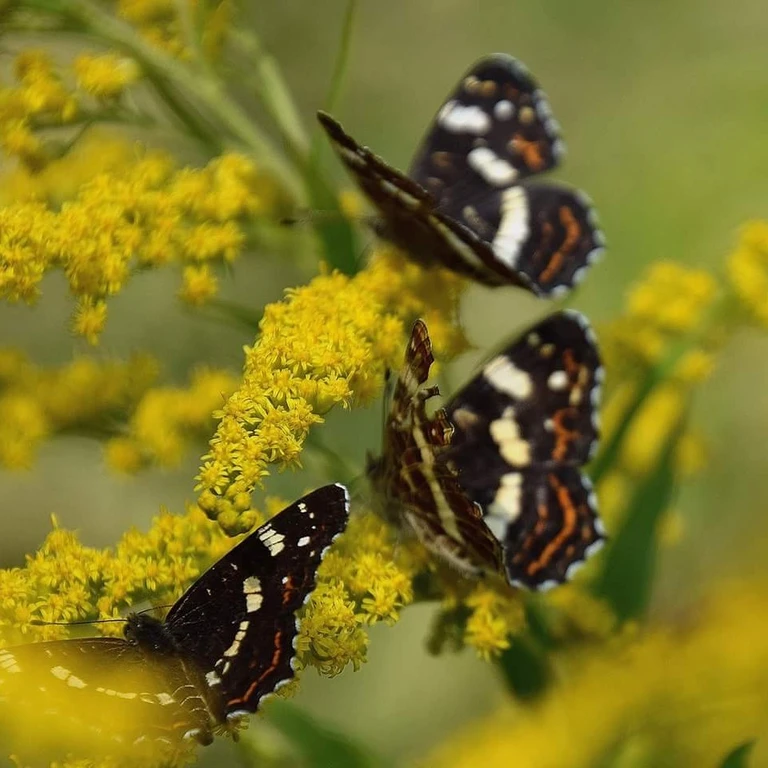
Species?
Araschnia levana
